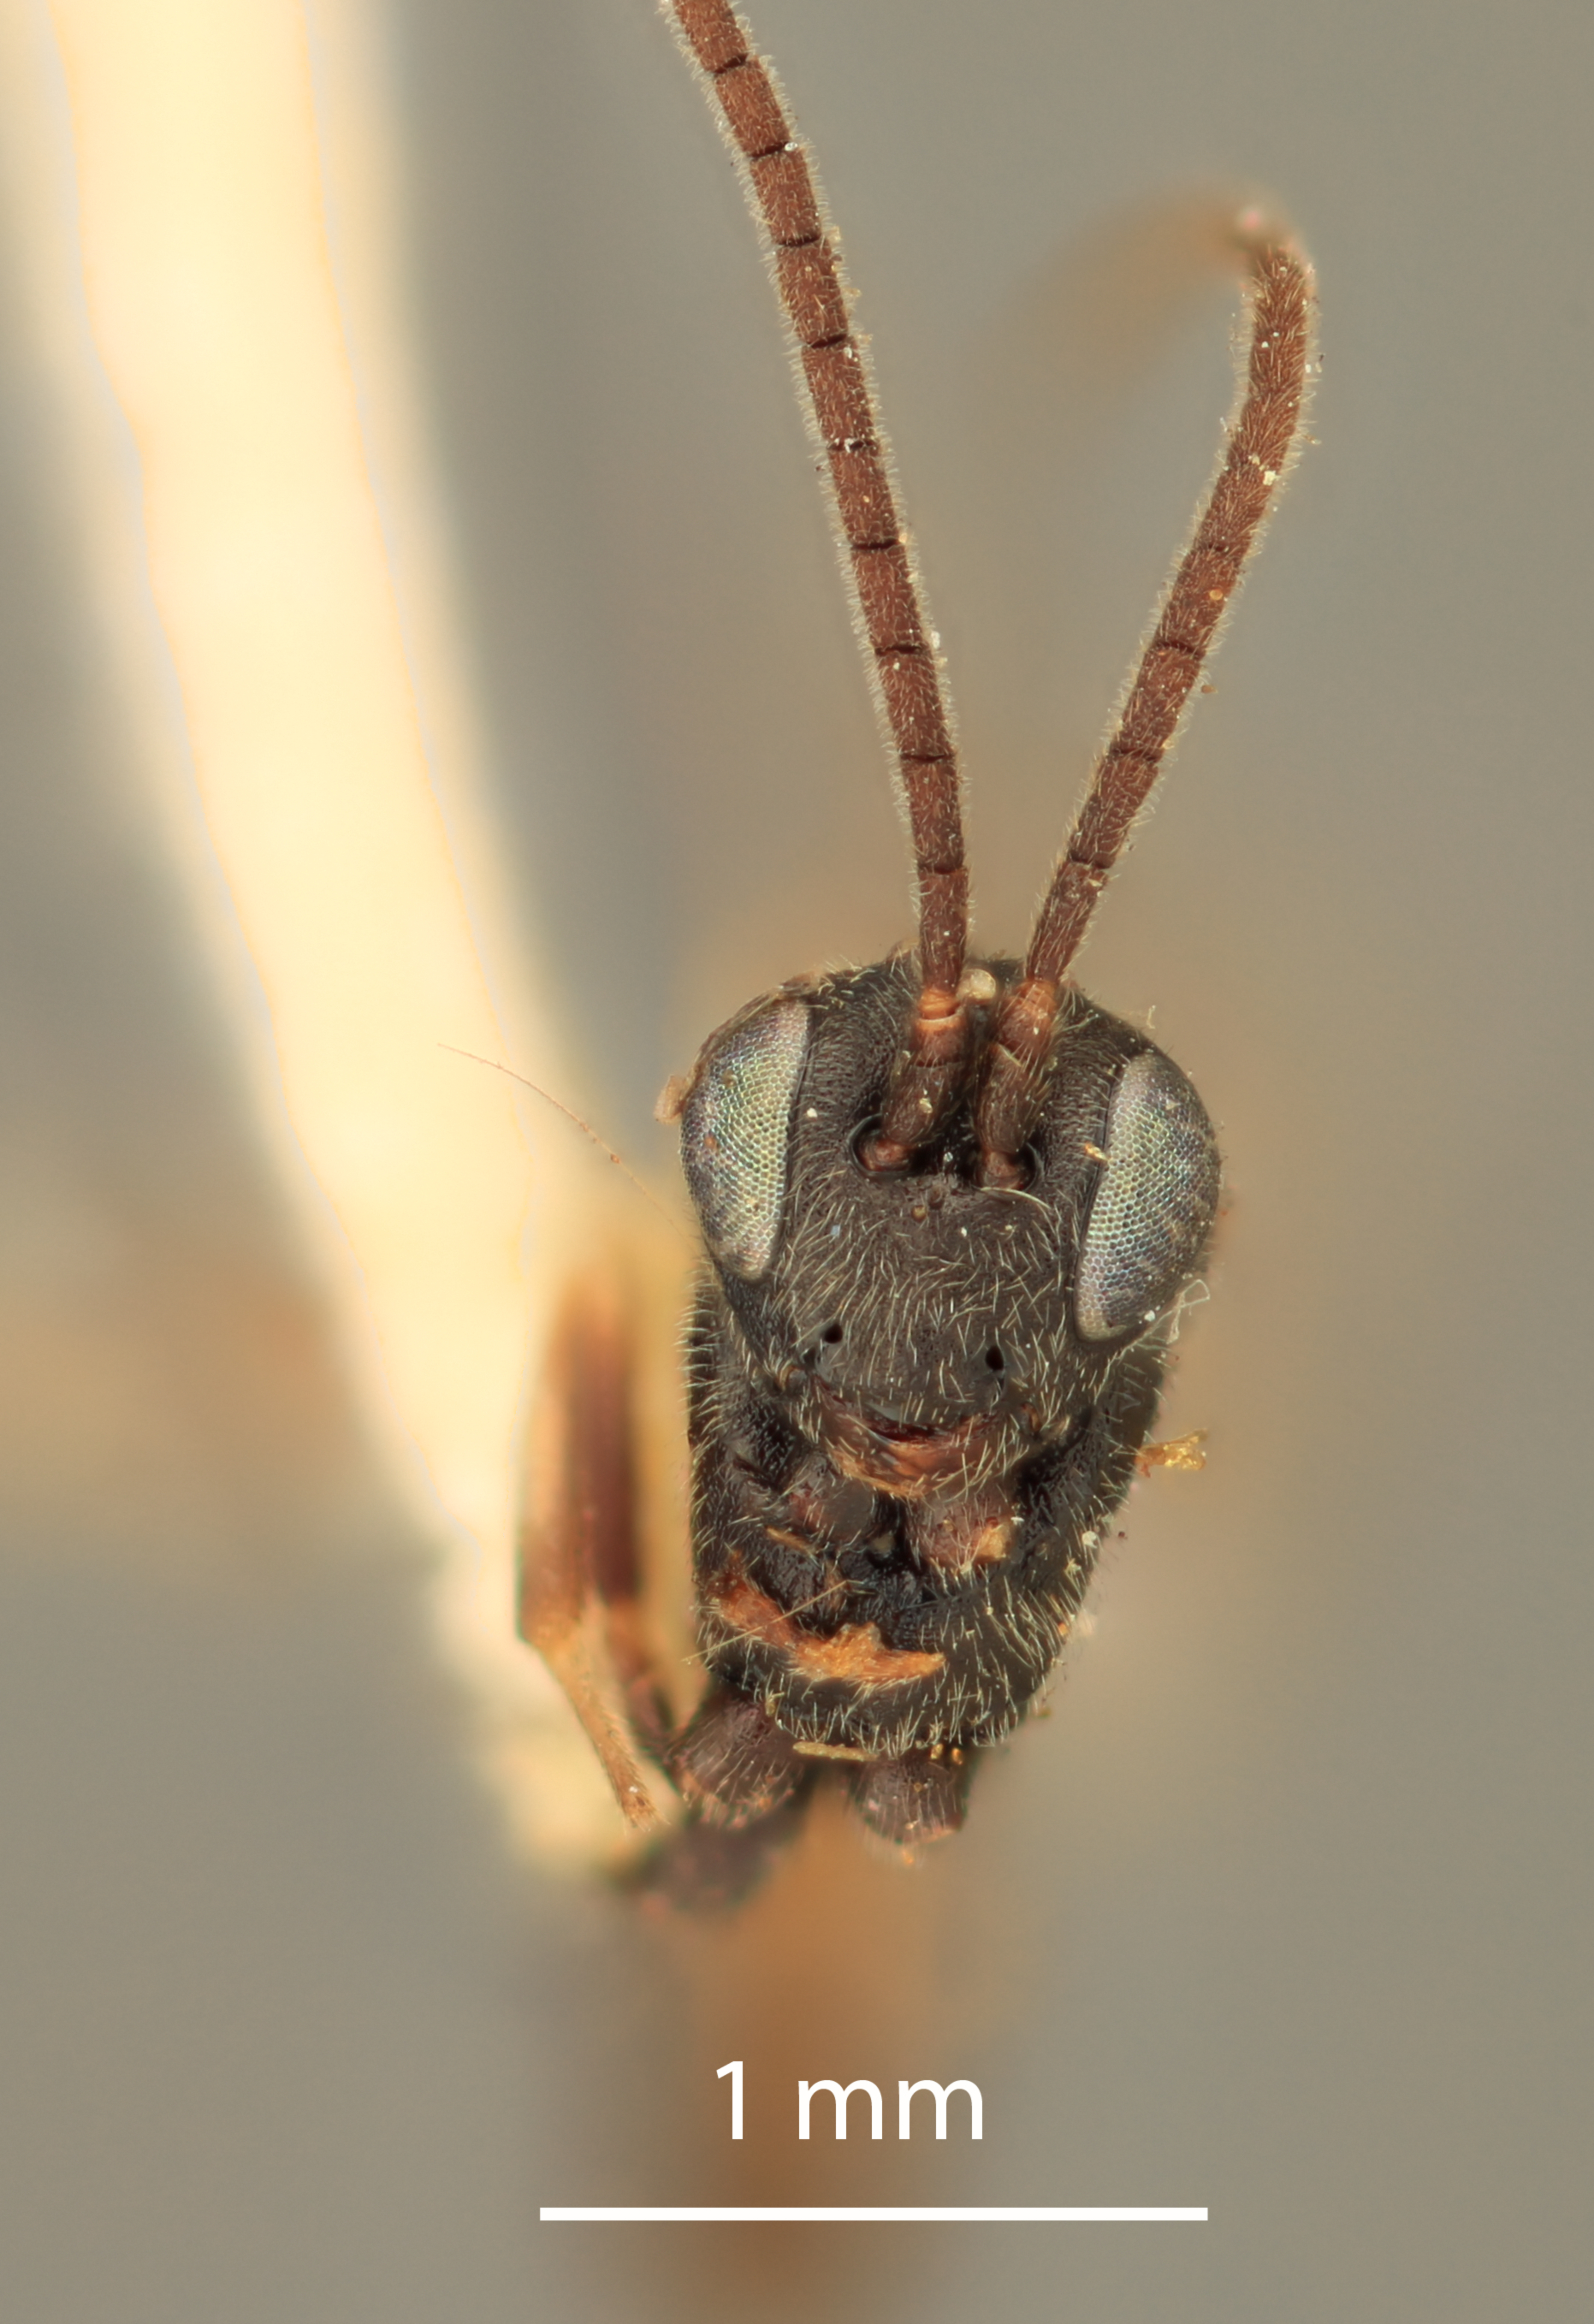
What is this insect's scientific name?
Campoplex etemankiakorum
